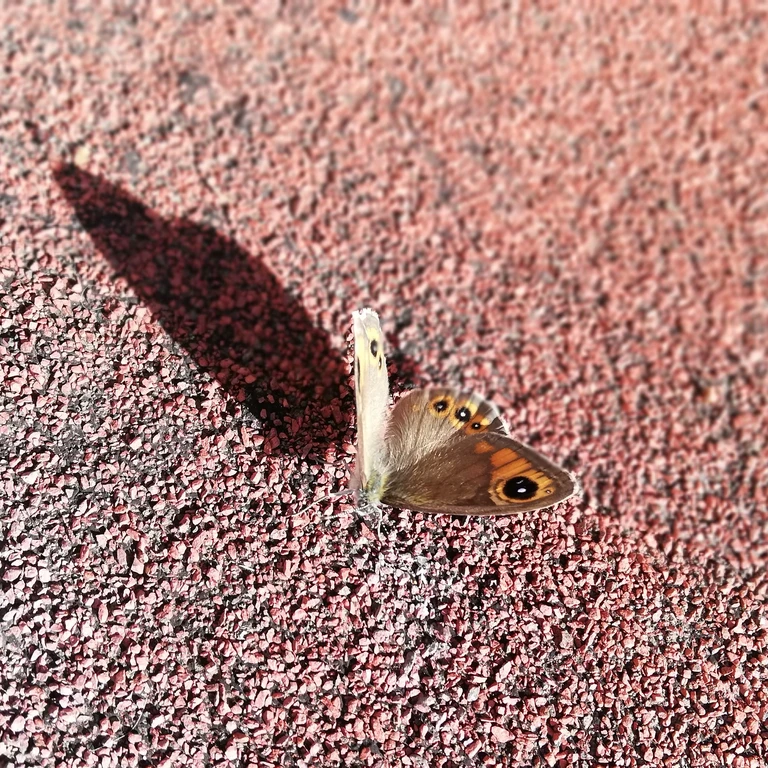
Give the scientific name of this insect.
Lasiommata maera (also Pararge maera)
